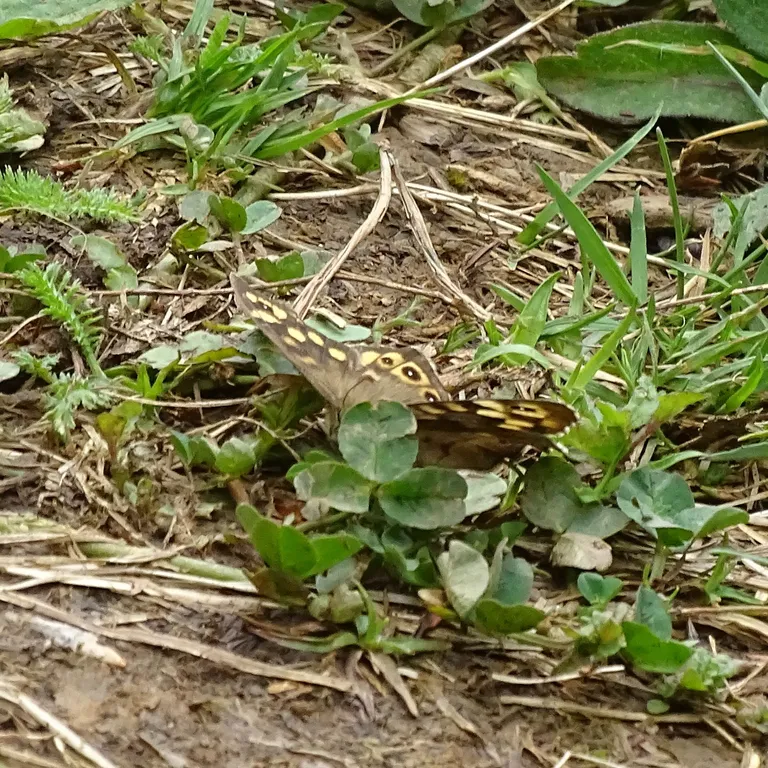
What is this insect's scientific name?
Pararge aegeria
